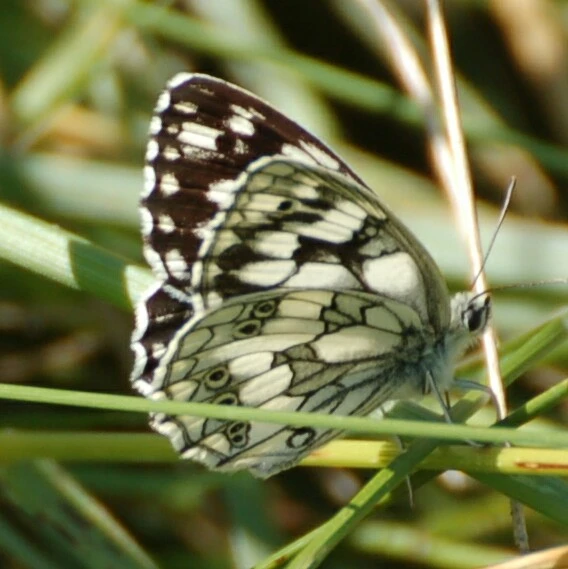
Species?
Melanargia galathea
